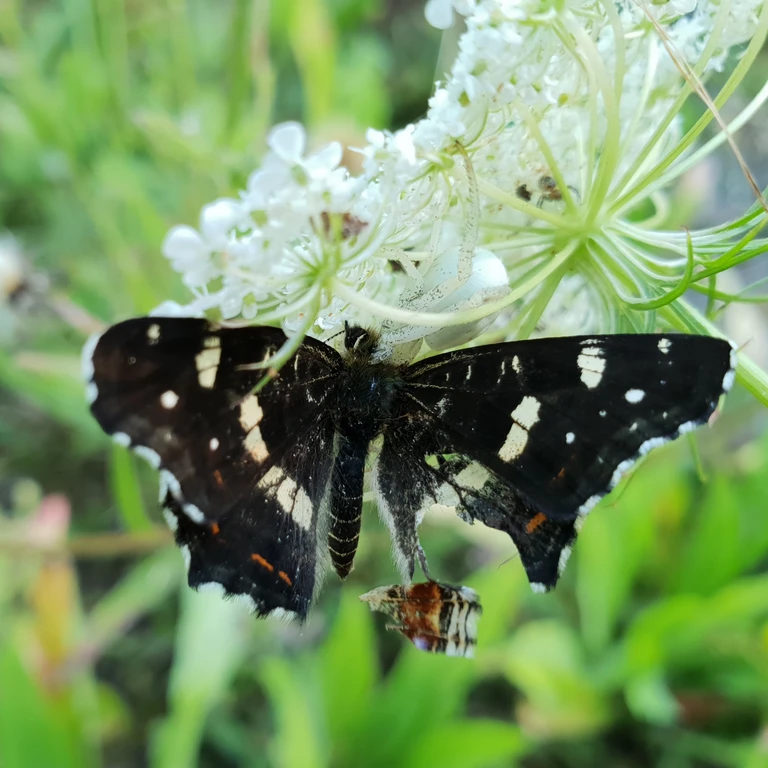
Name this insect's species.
Araschnia levana
